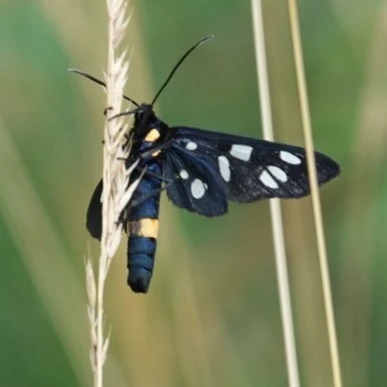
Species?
Amata phegea
